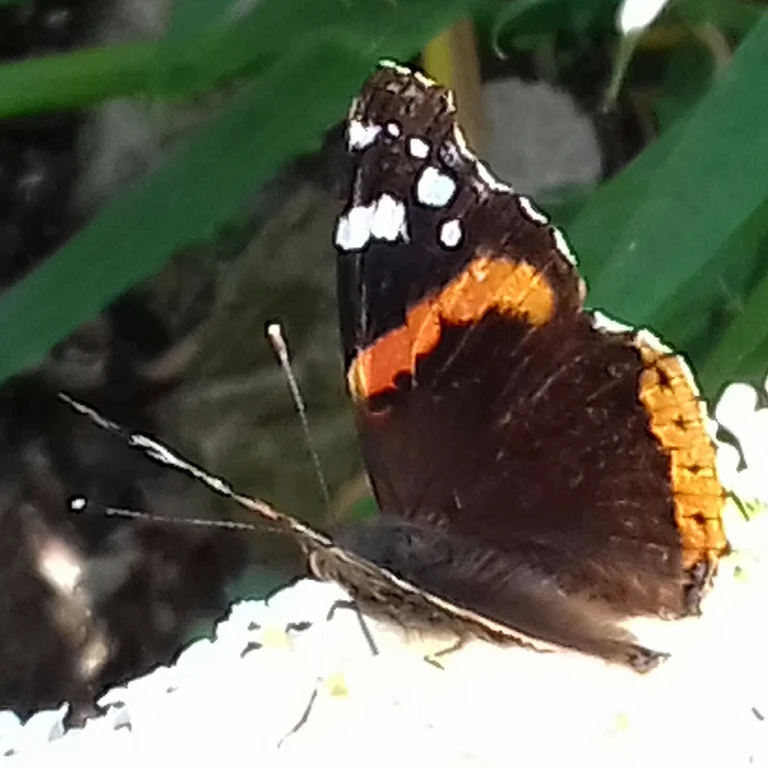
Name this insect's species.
Vanessa atalanta
